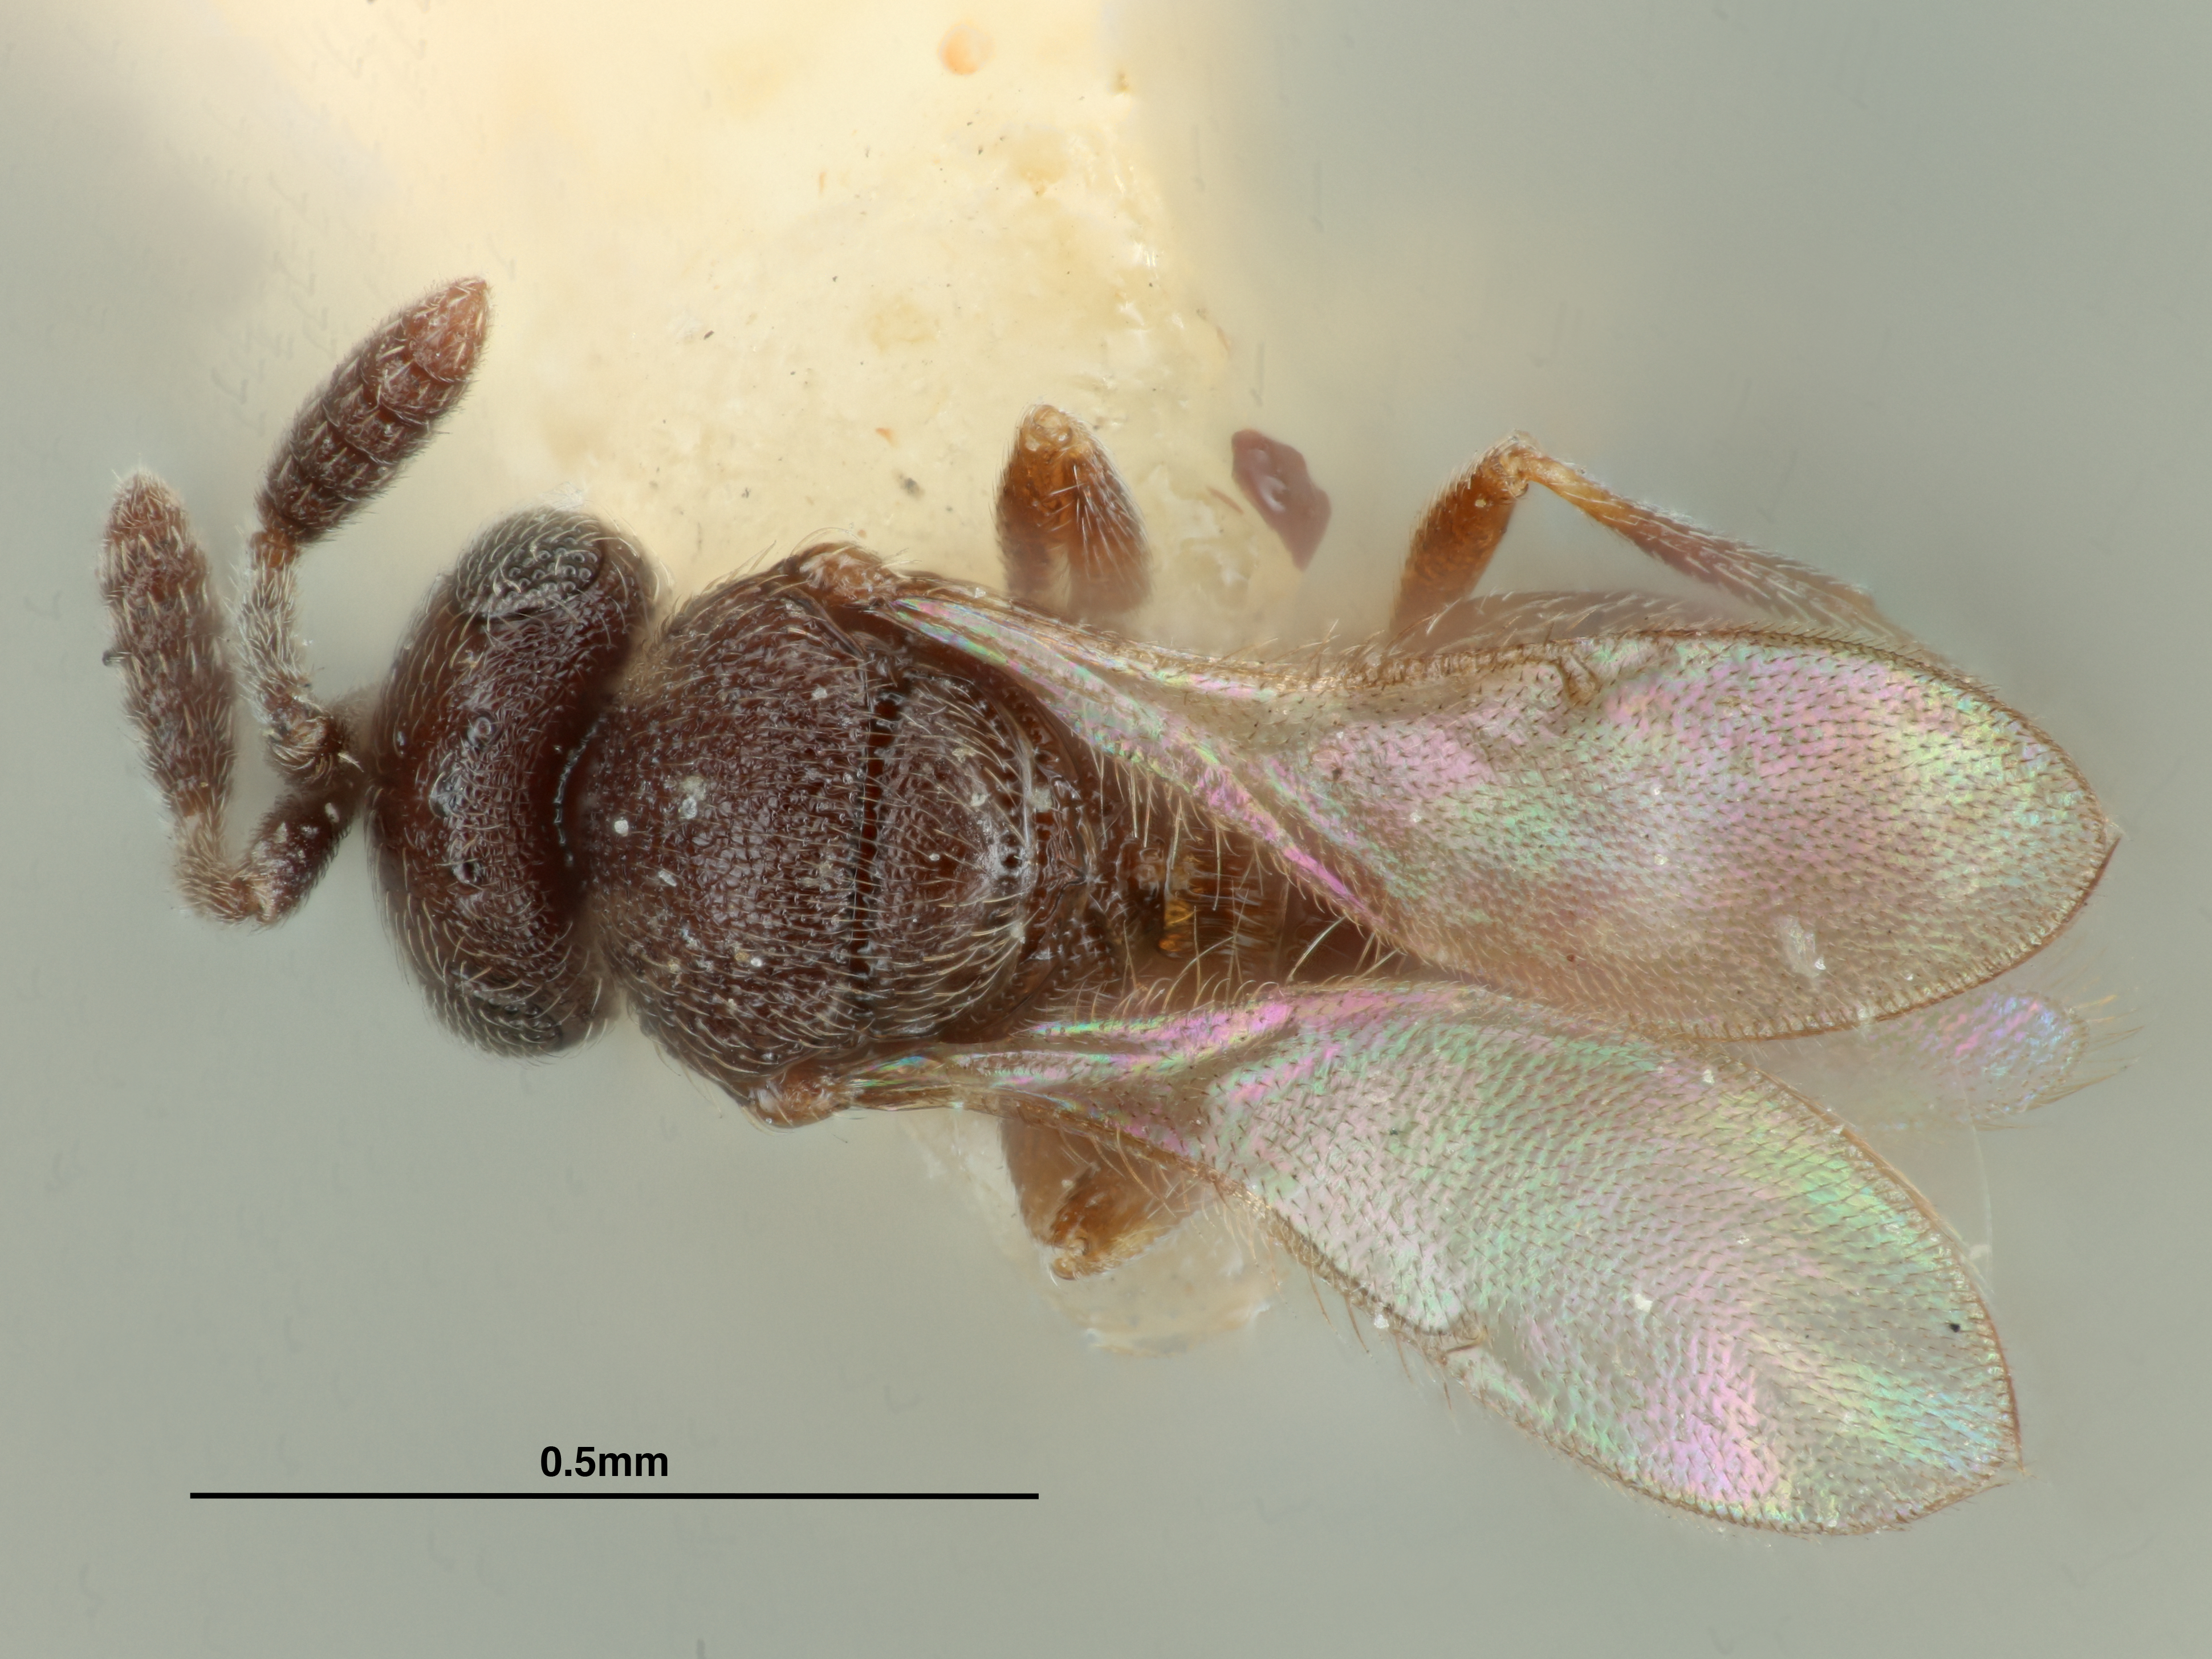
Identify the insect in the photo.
Prosacantha laevifrons
